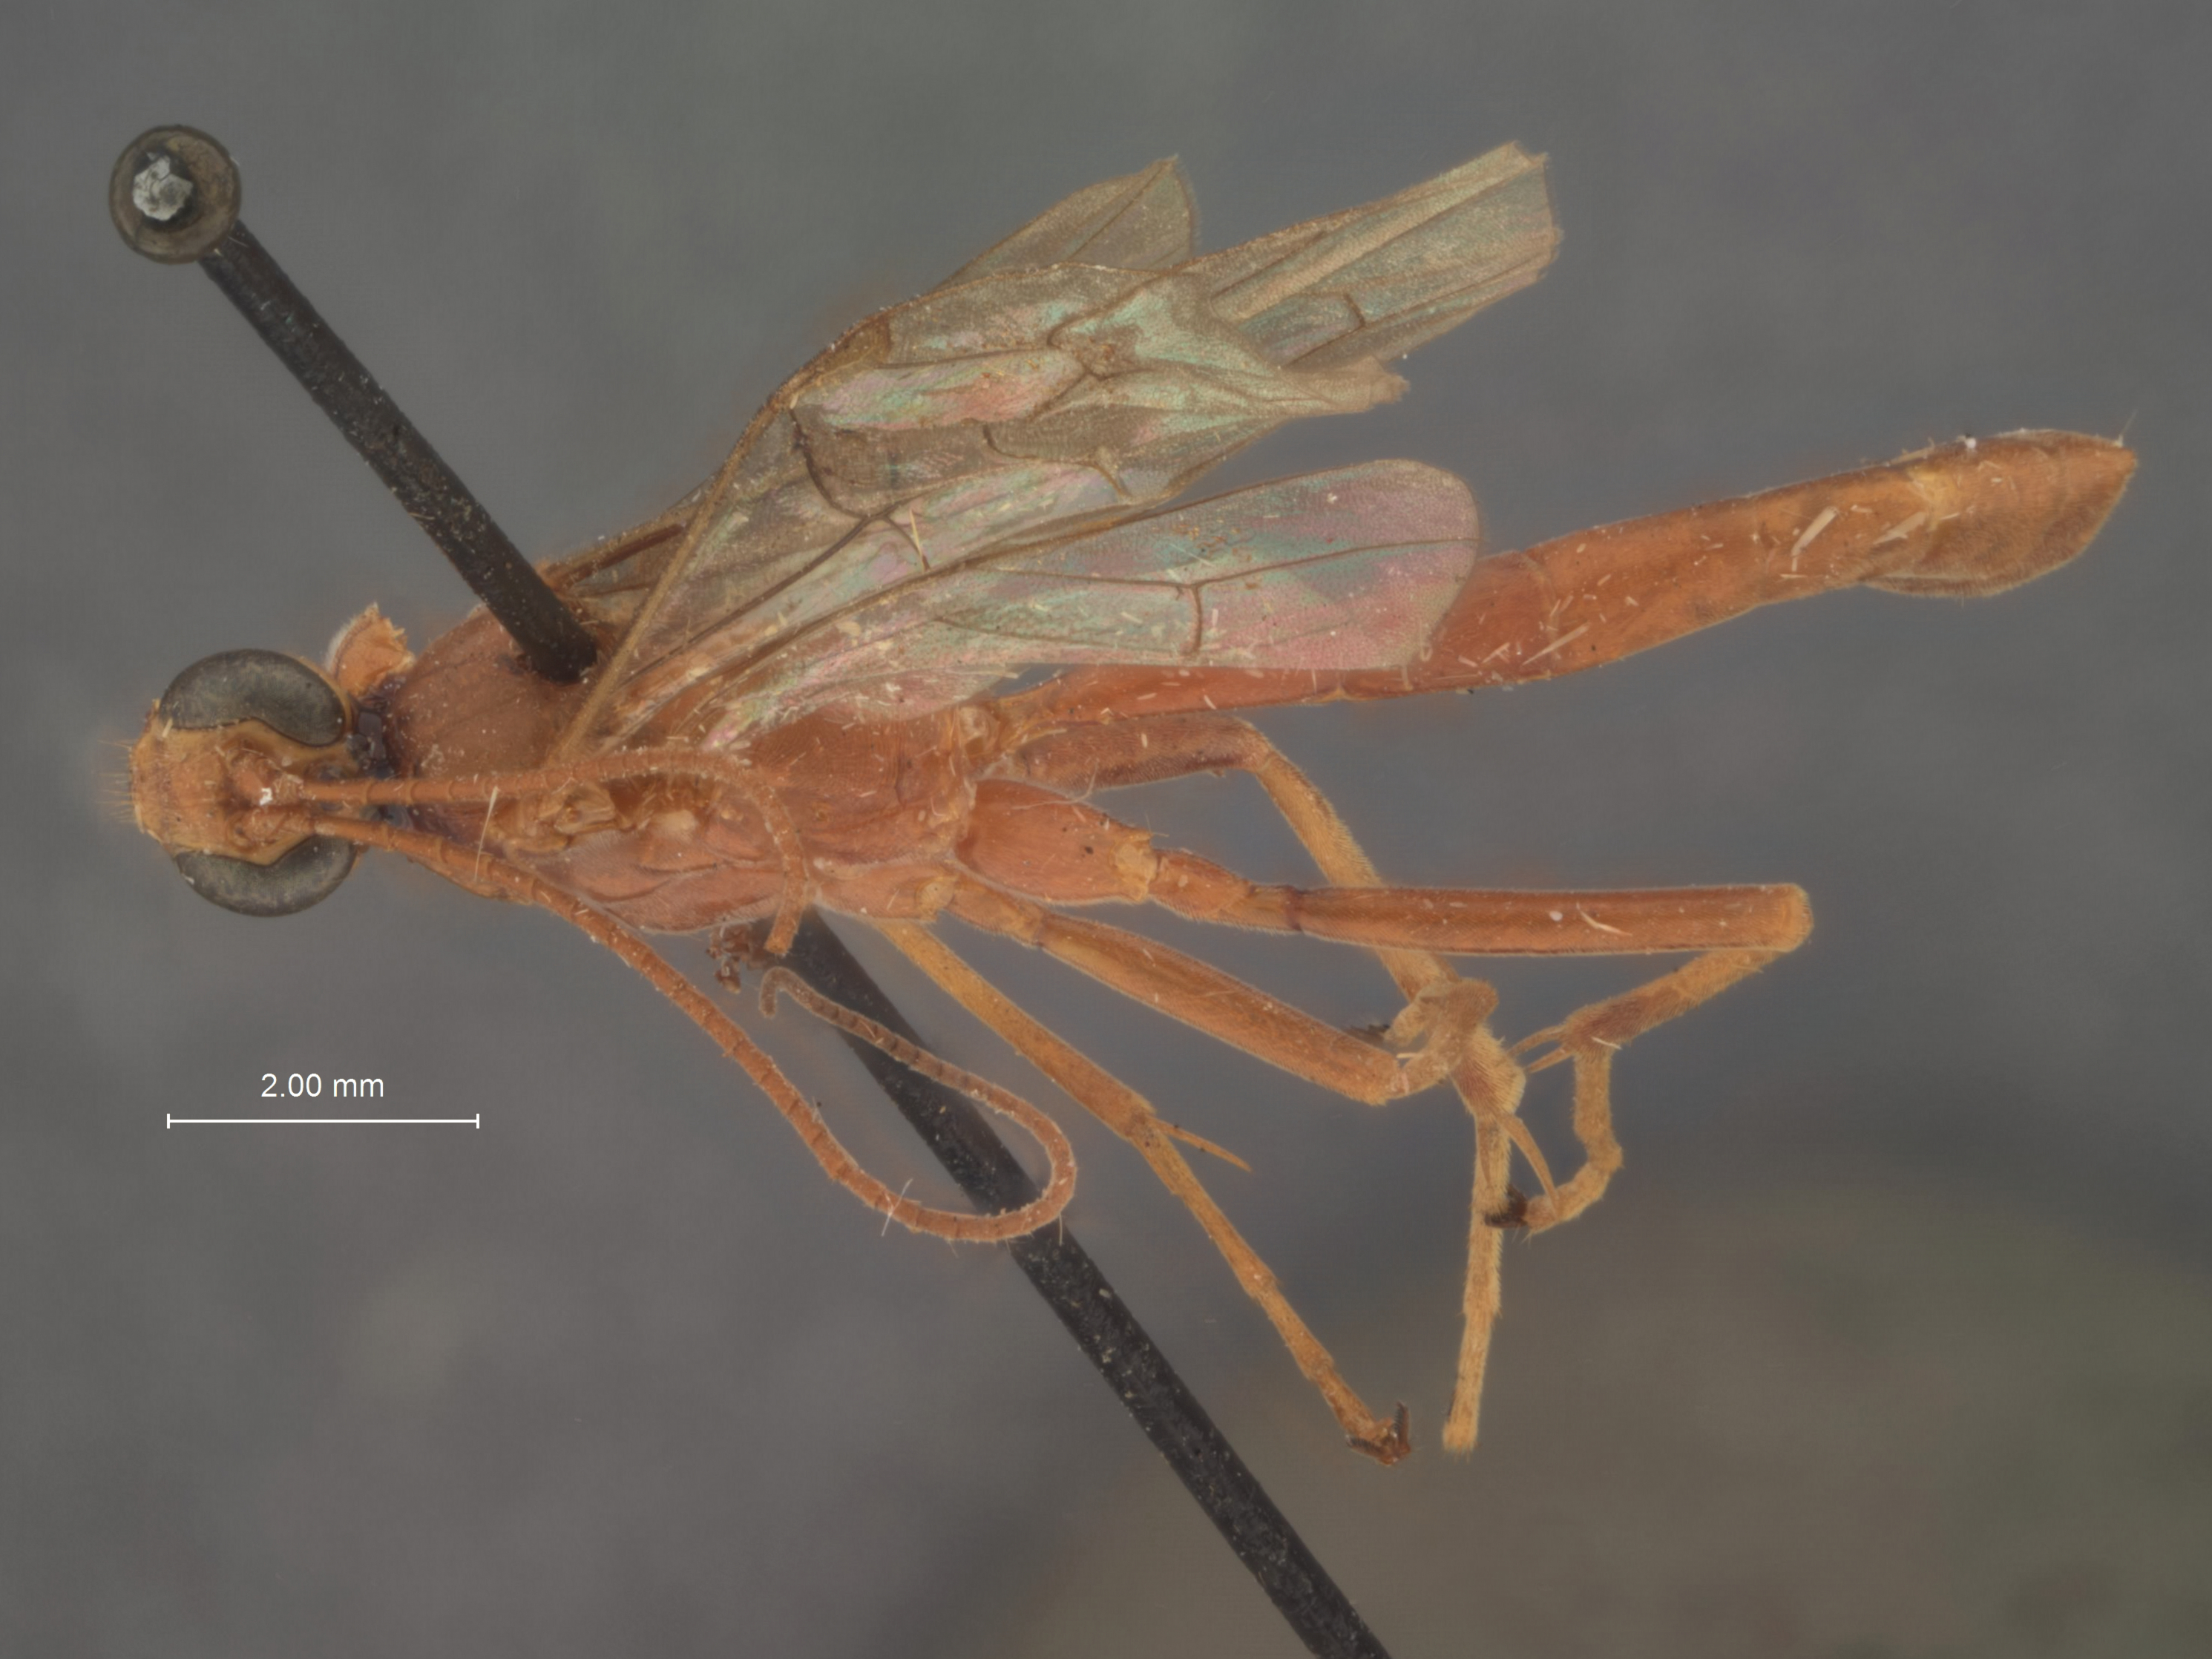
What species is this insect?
Paniscus arizonensis
